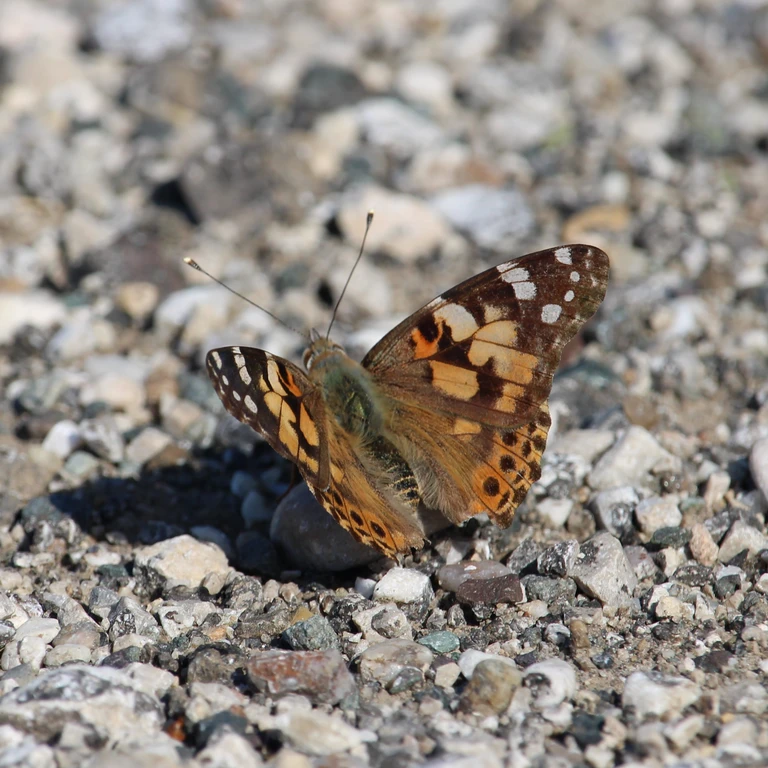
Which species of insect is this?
Vanessa cardui
